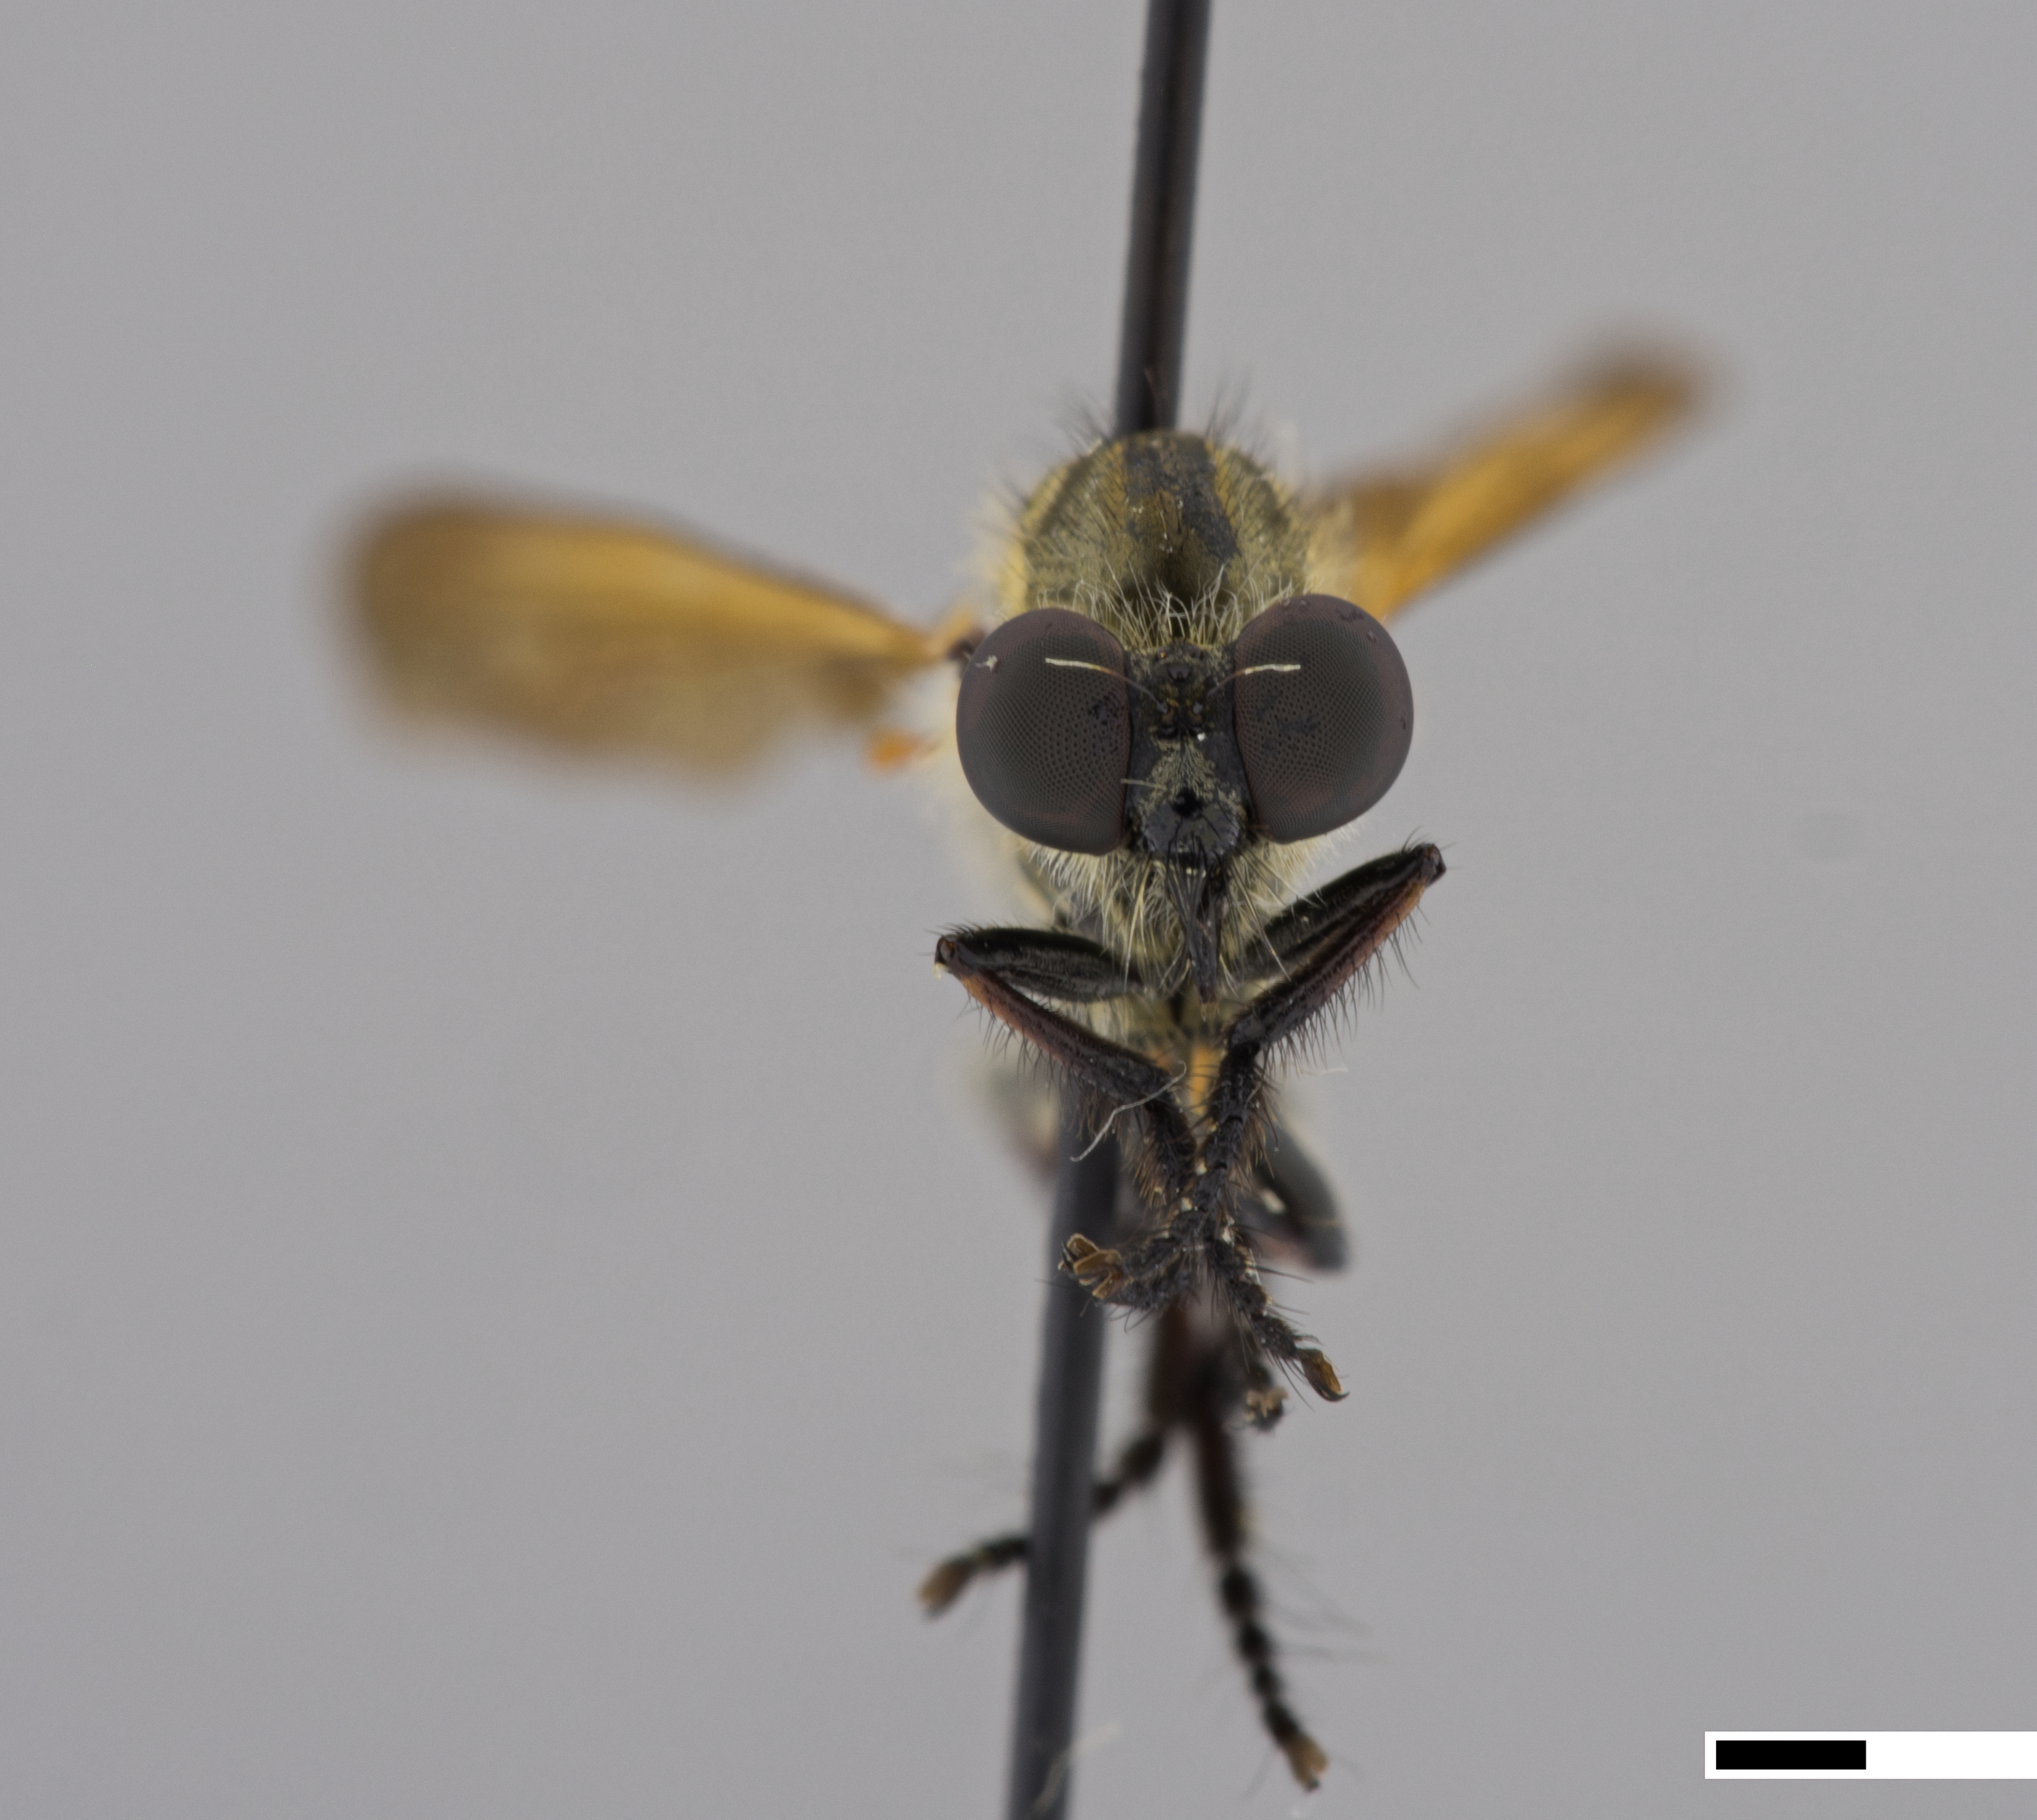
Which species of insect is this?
Damalis femoralis
